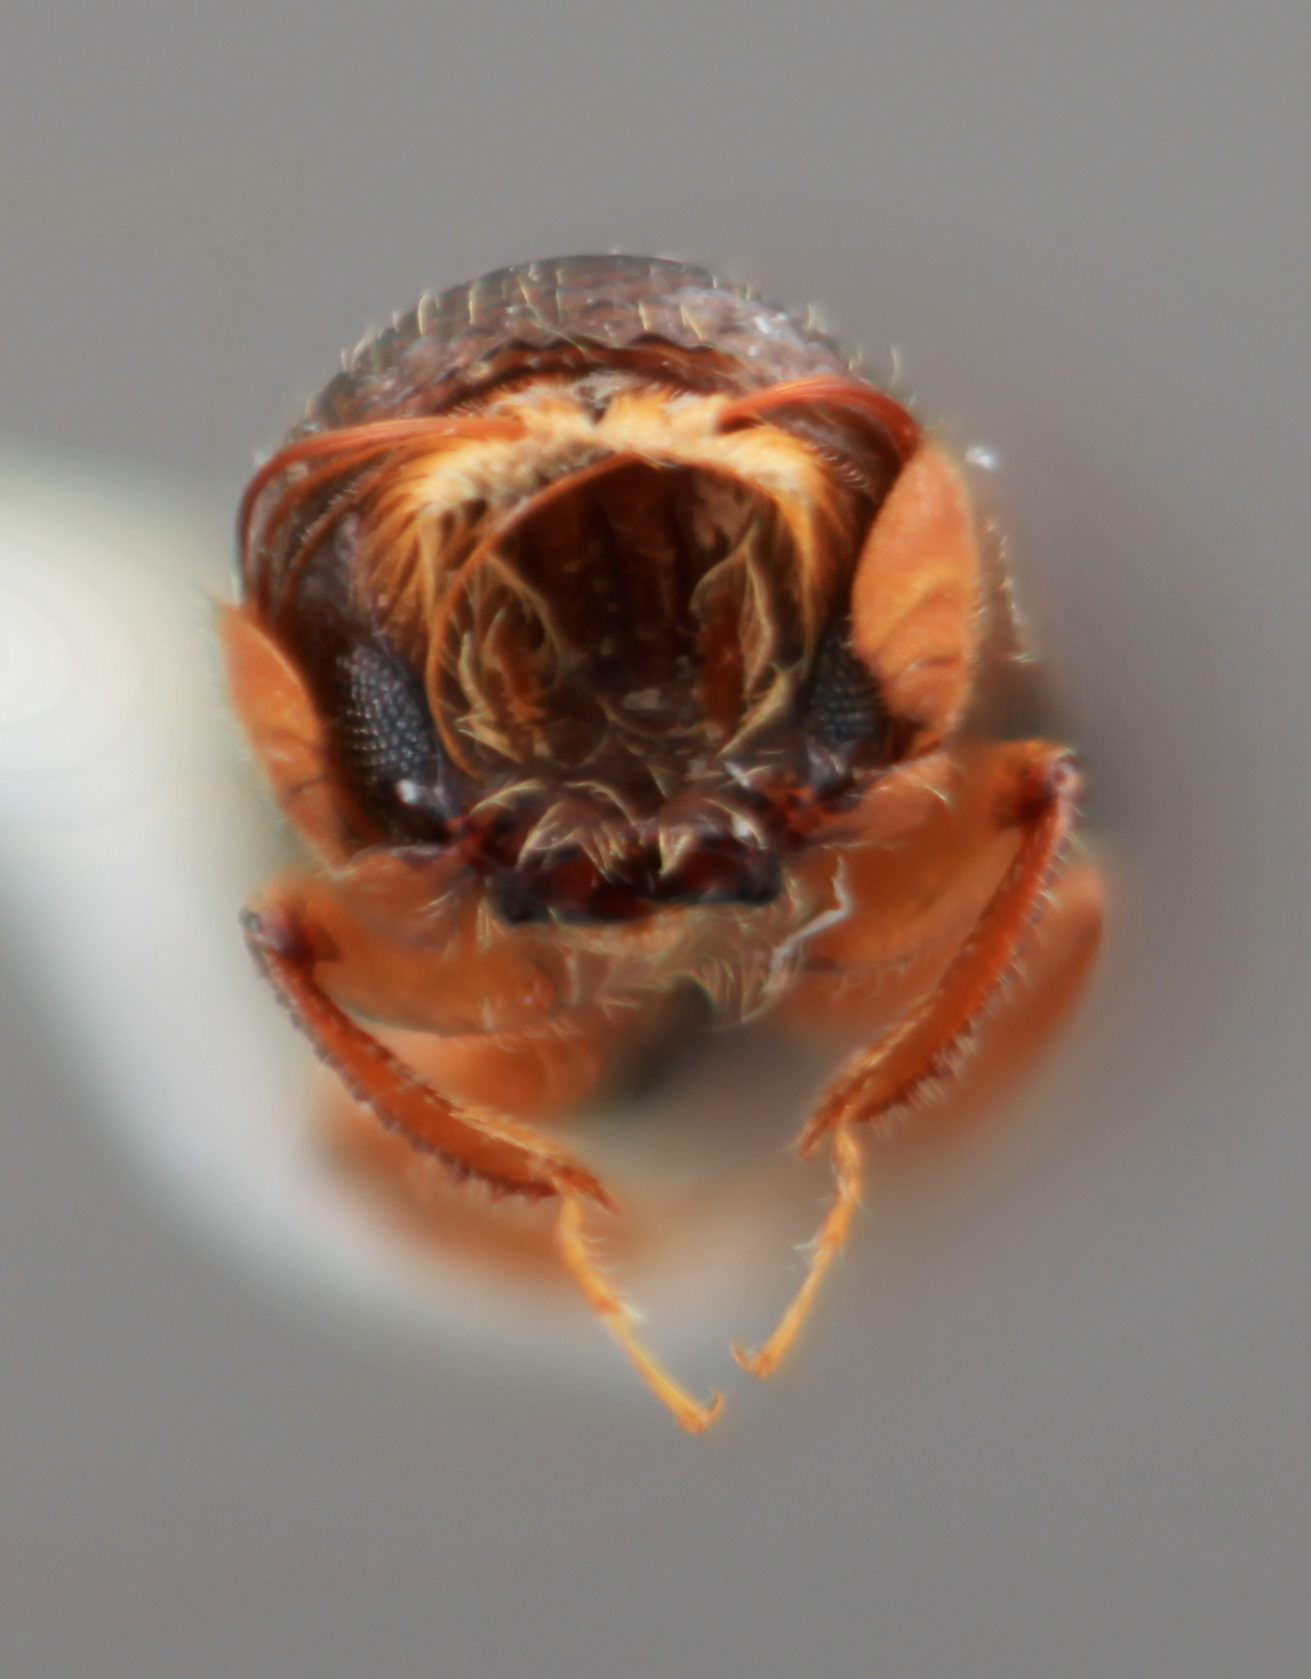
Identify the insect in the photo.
Corthylus additus
